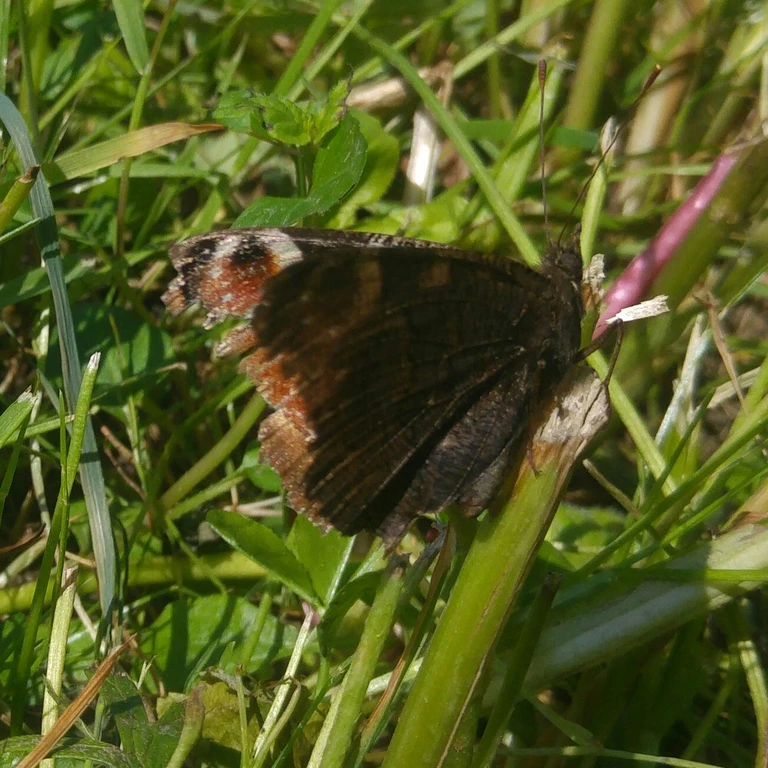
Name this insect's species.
Aglais io
